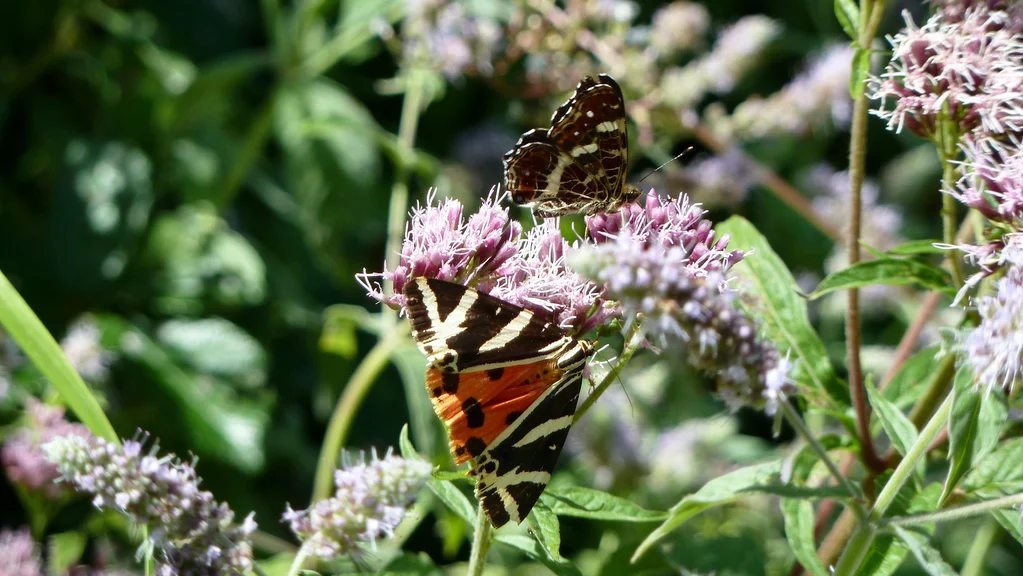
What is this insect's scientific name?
Euplagia quadripunctaria
